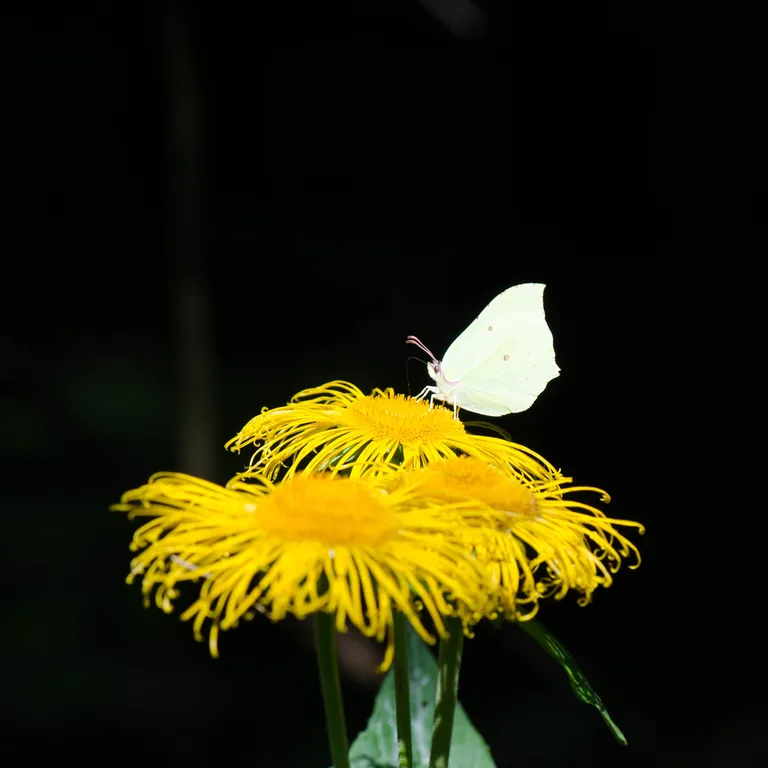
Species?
Gonepteryx rhamni
